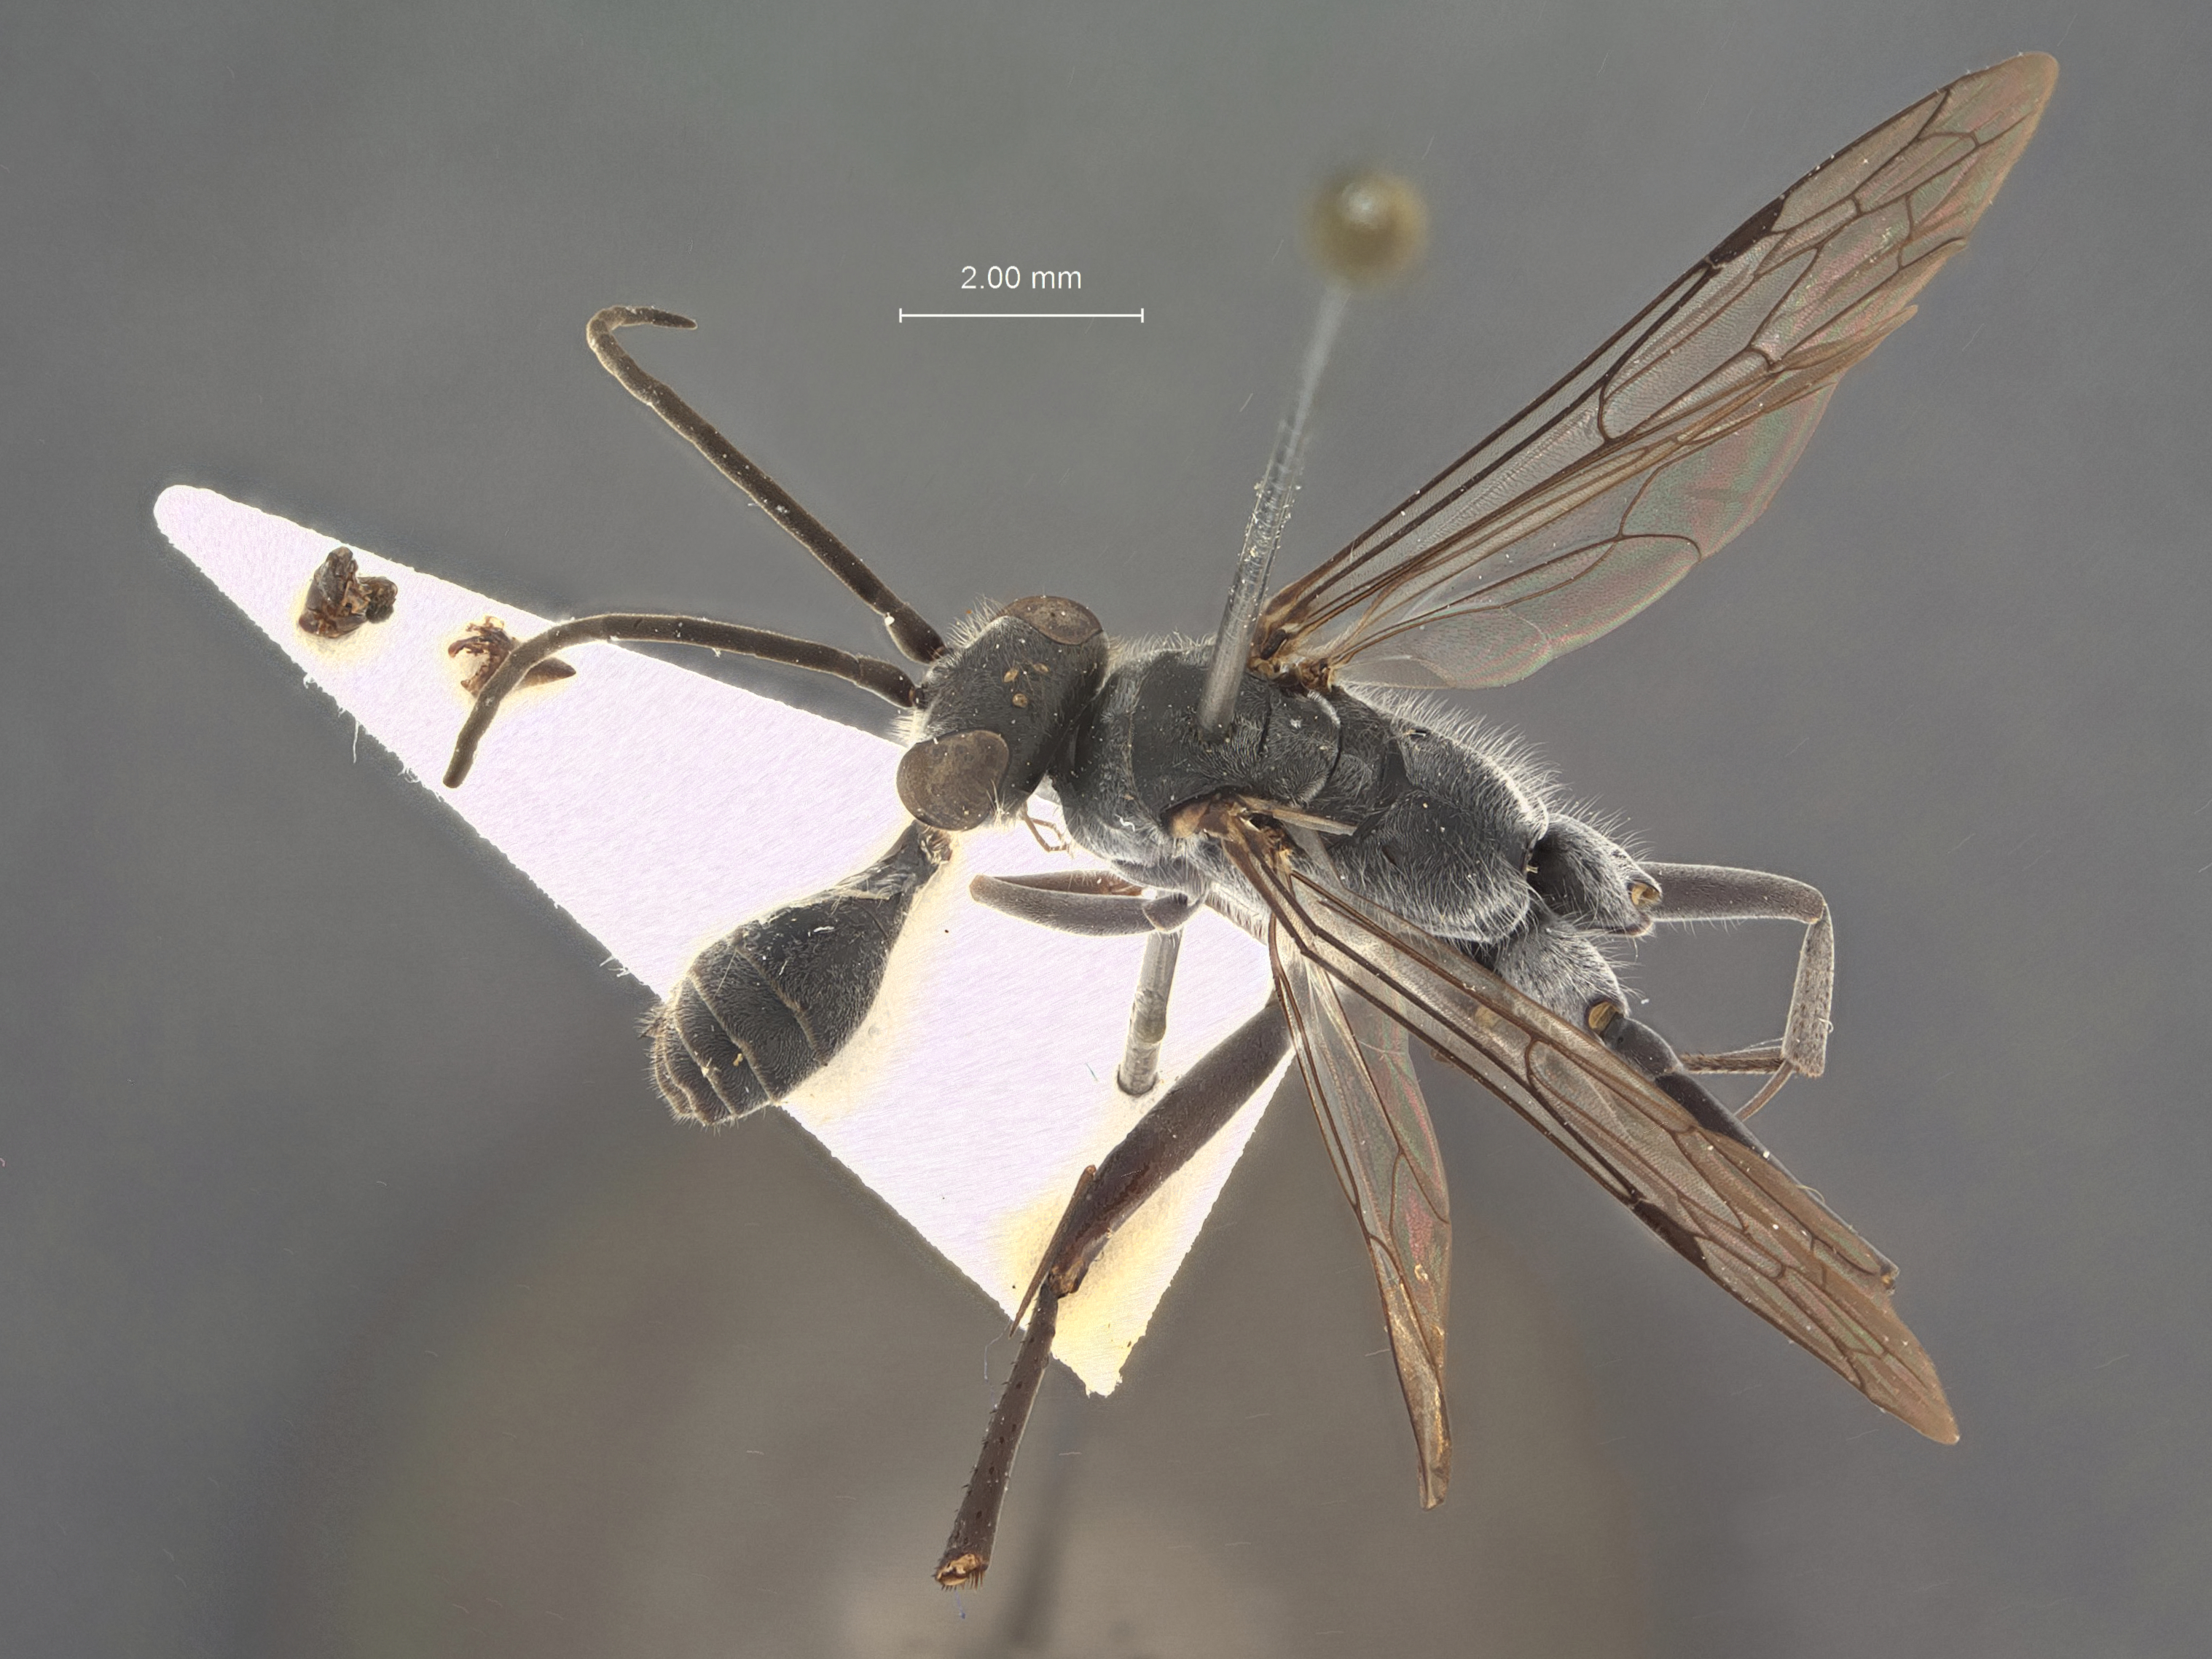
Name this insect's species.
Auplopus kuarensis
